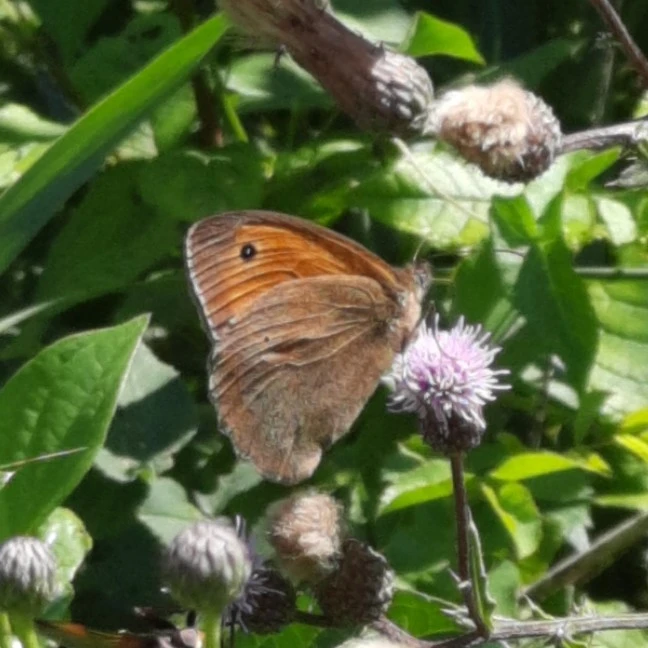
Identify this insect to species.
Maniola jurtina
